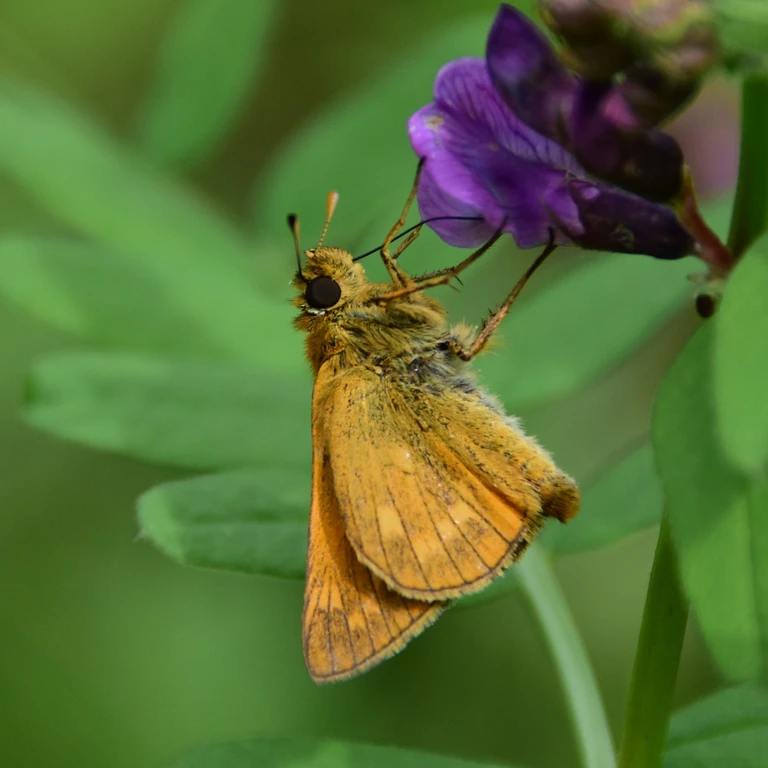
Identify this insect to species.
Ochlodes sylvanus (also Ochlodes venata)
